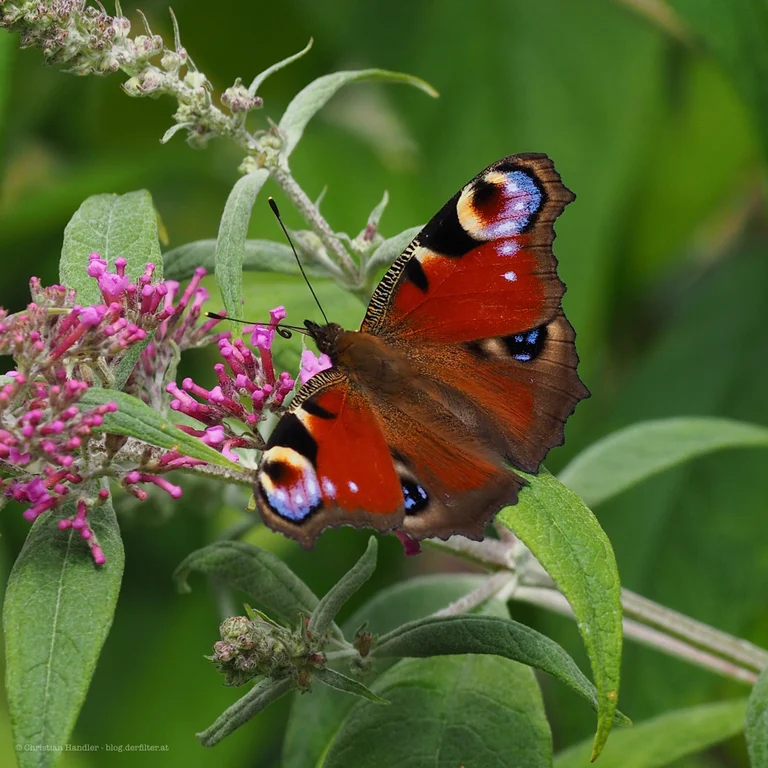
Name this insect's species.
Aglais io
